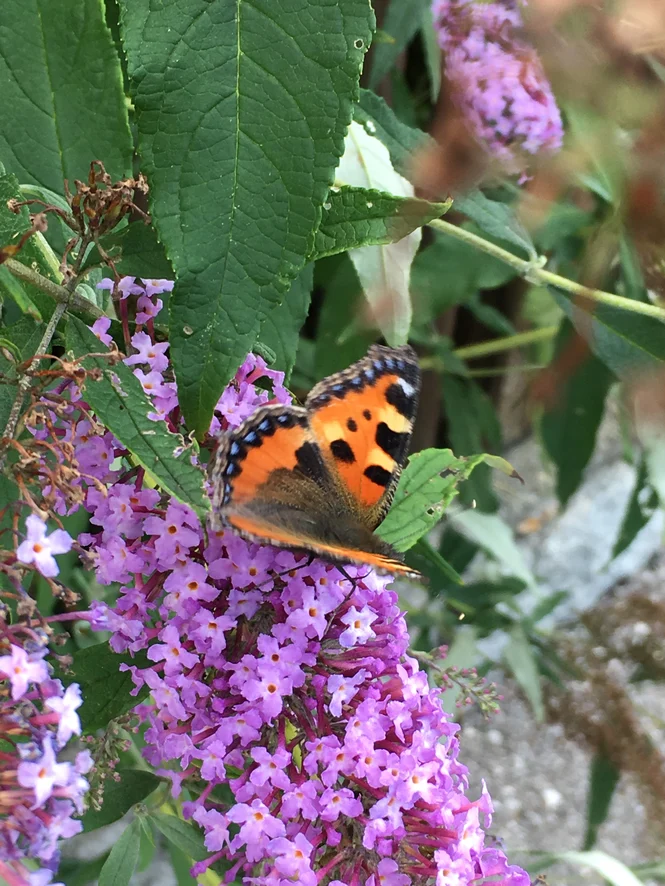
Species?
Aglais urticae
